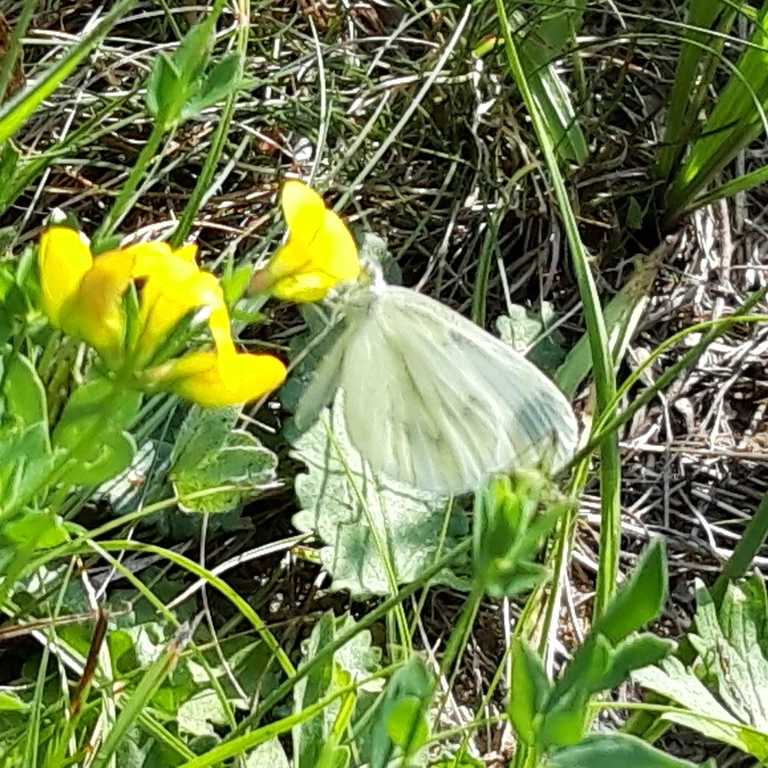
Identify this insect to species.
Leptidea sinapis/juvernica
